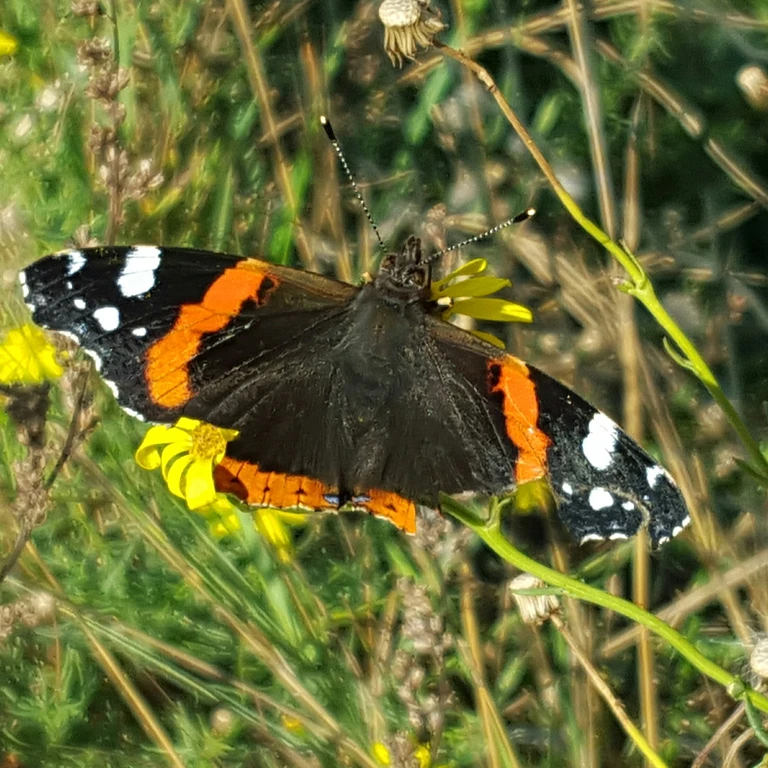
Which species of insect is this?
Vanessa atalanta
